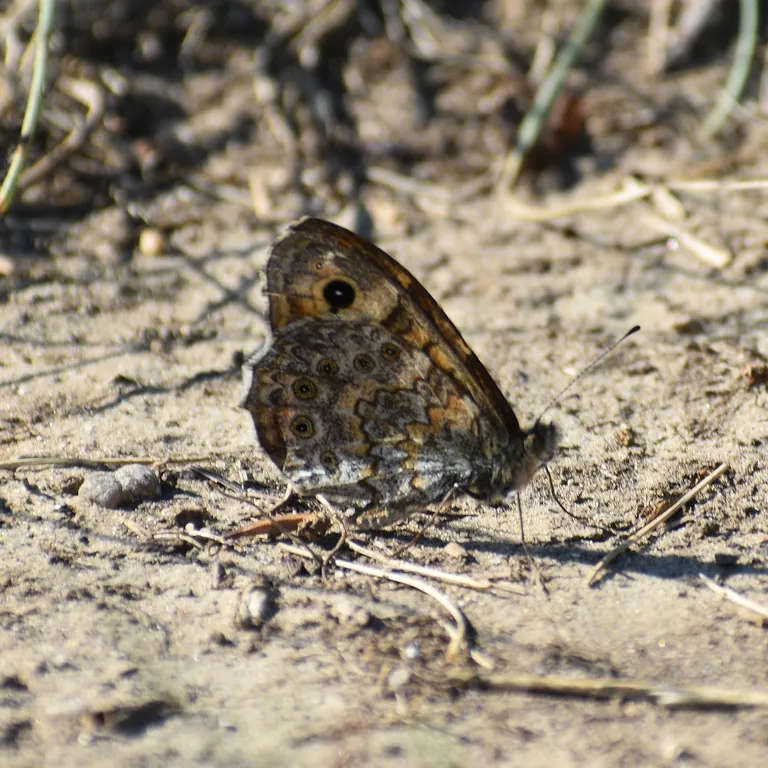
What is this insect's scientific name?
Lasiommata megera (also Pararge megera)
